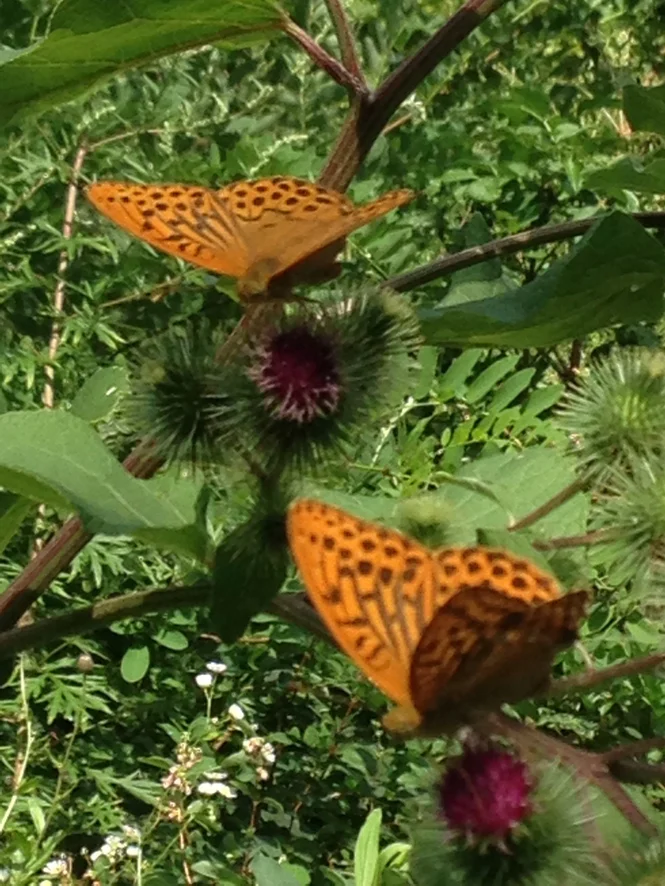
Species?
Argynnis paphia
